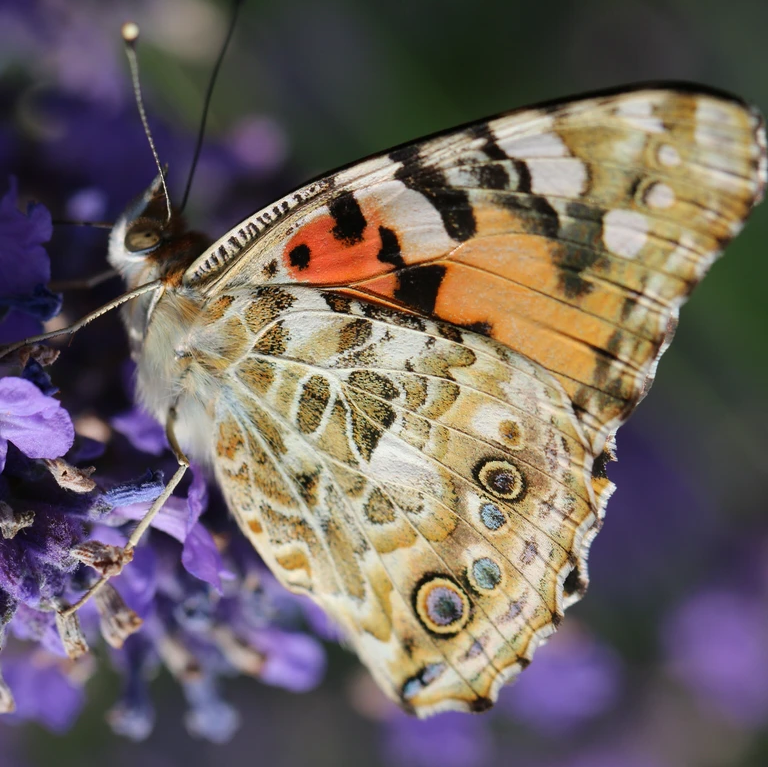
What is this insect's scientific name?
Vanessa cardui
